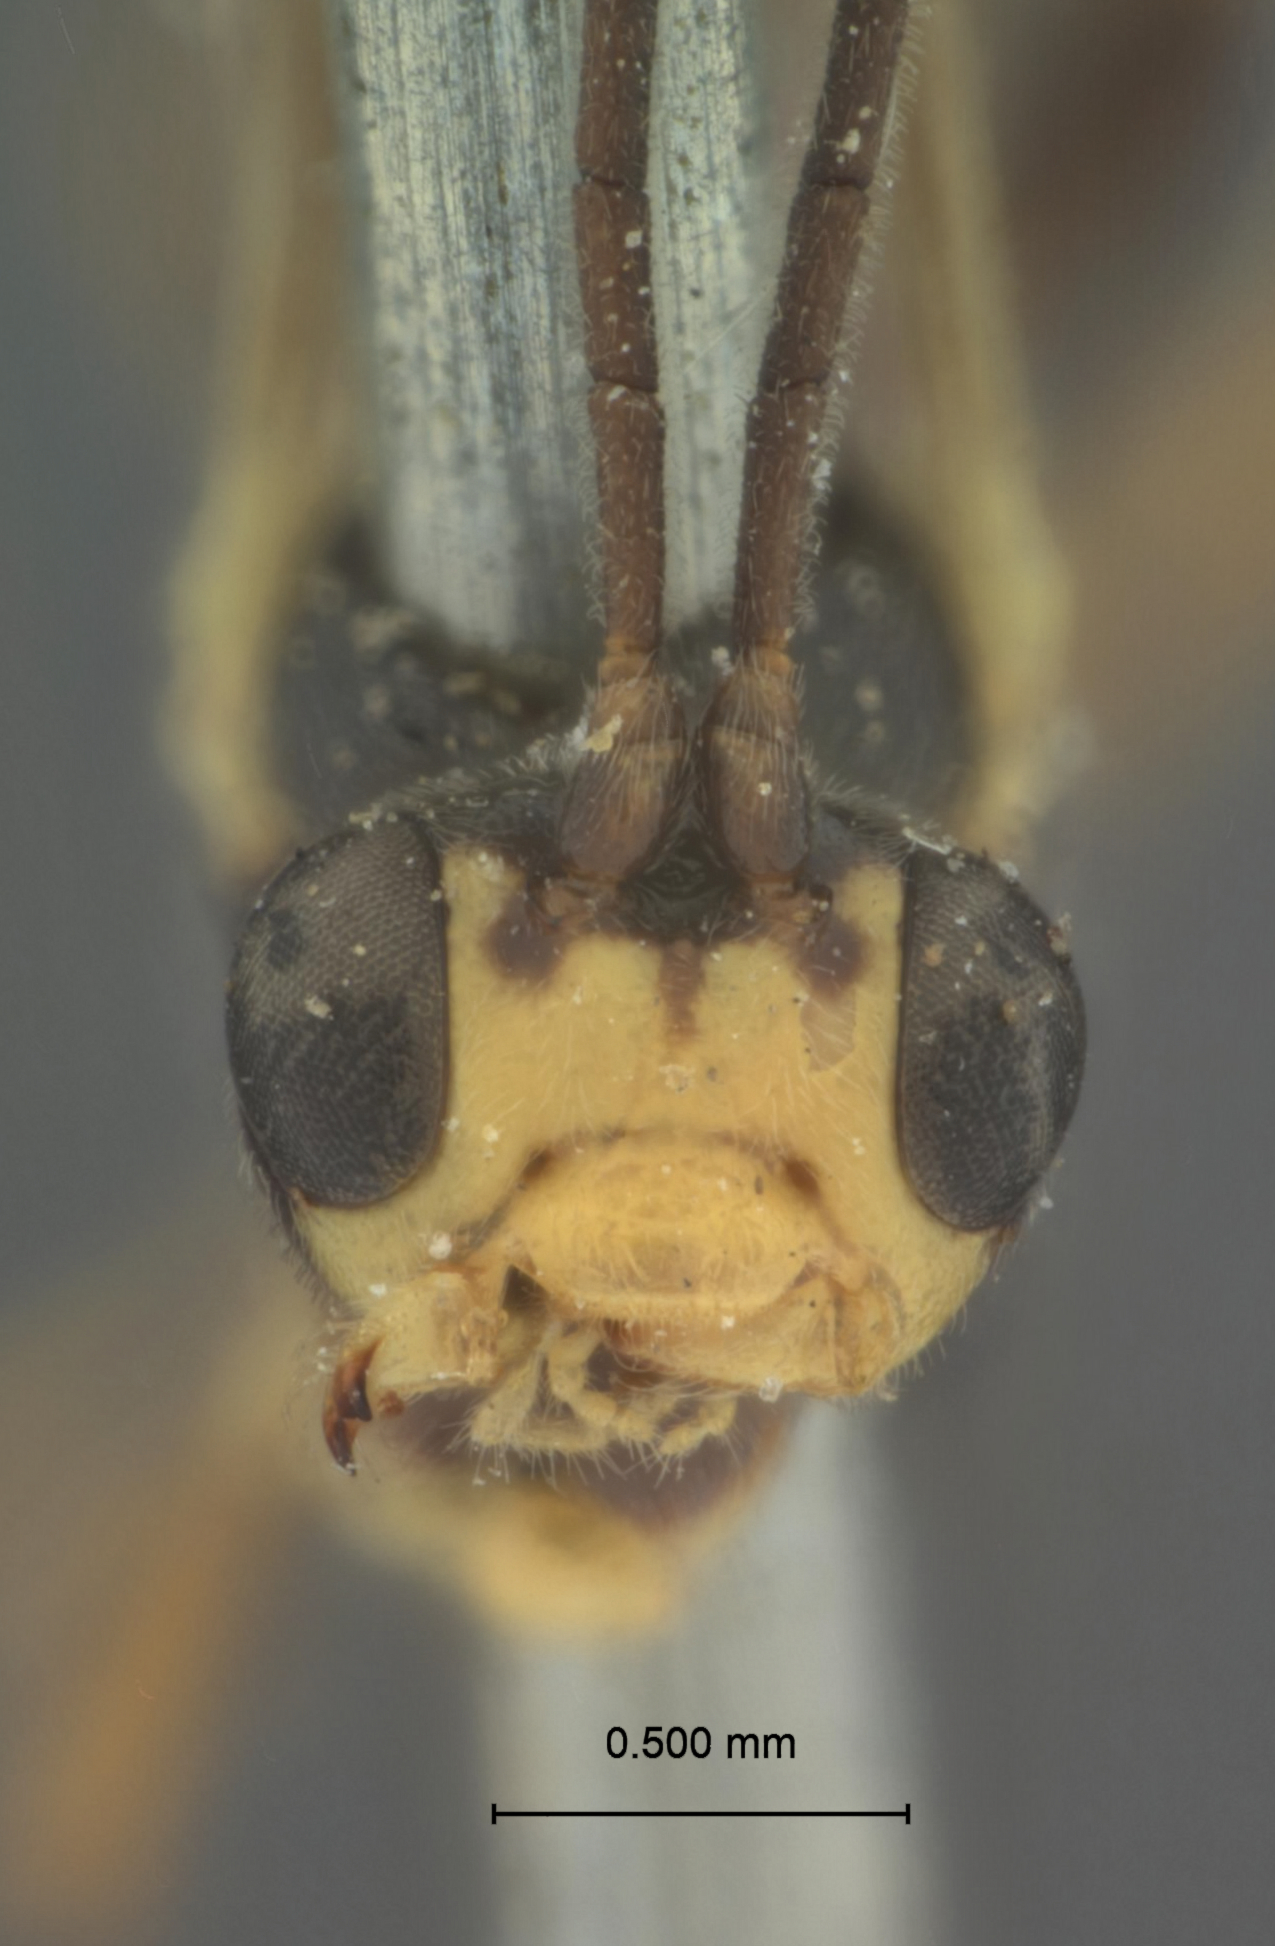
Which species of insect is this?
Himertosoma schmiedeknechti
